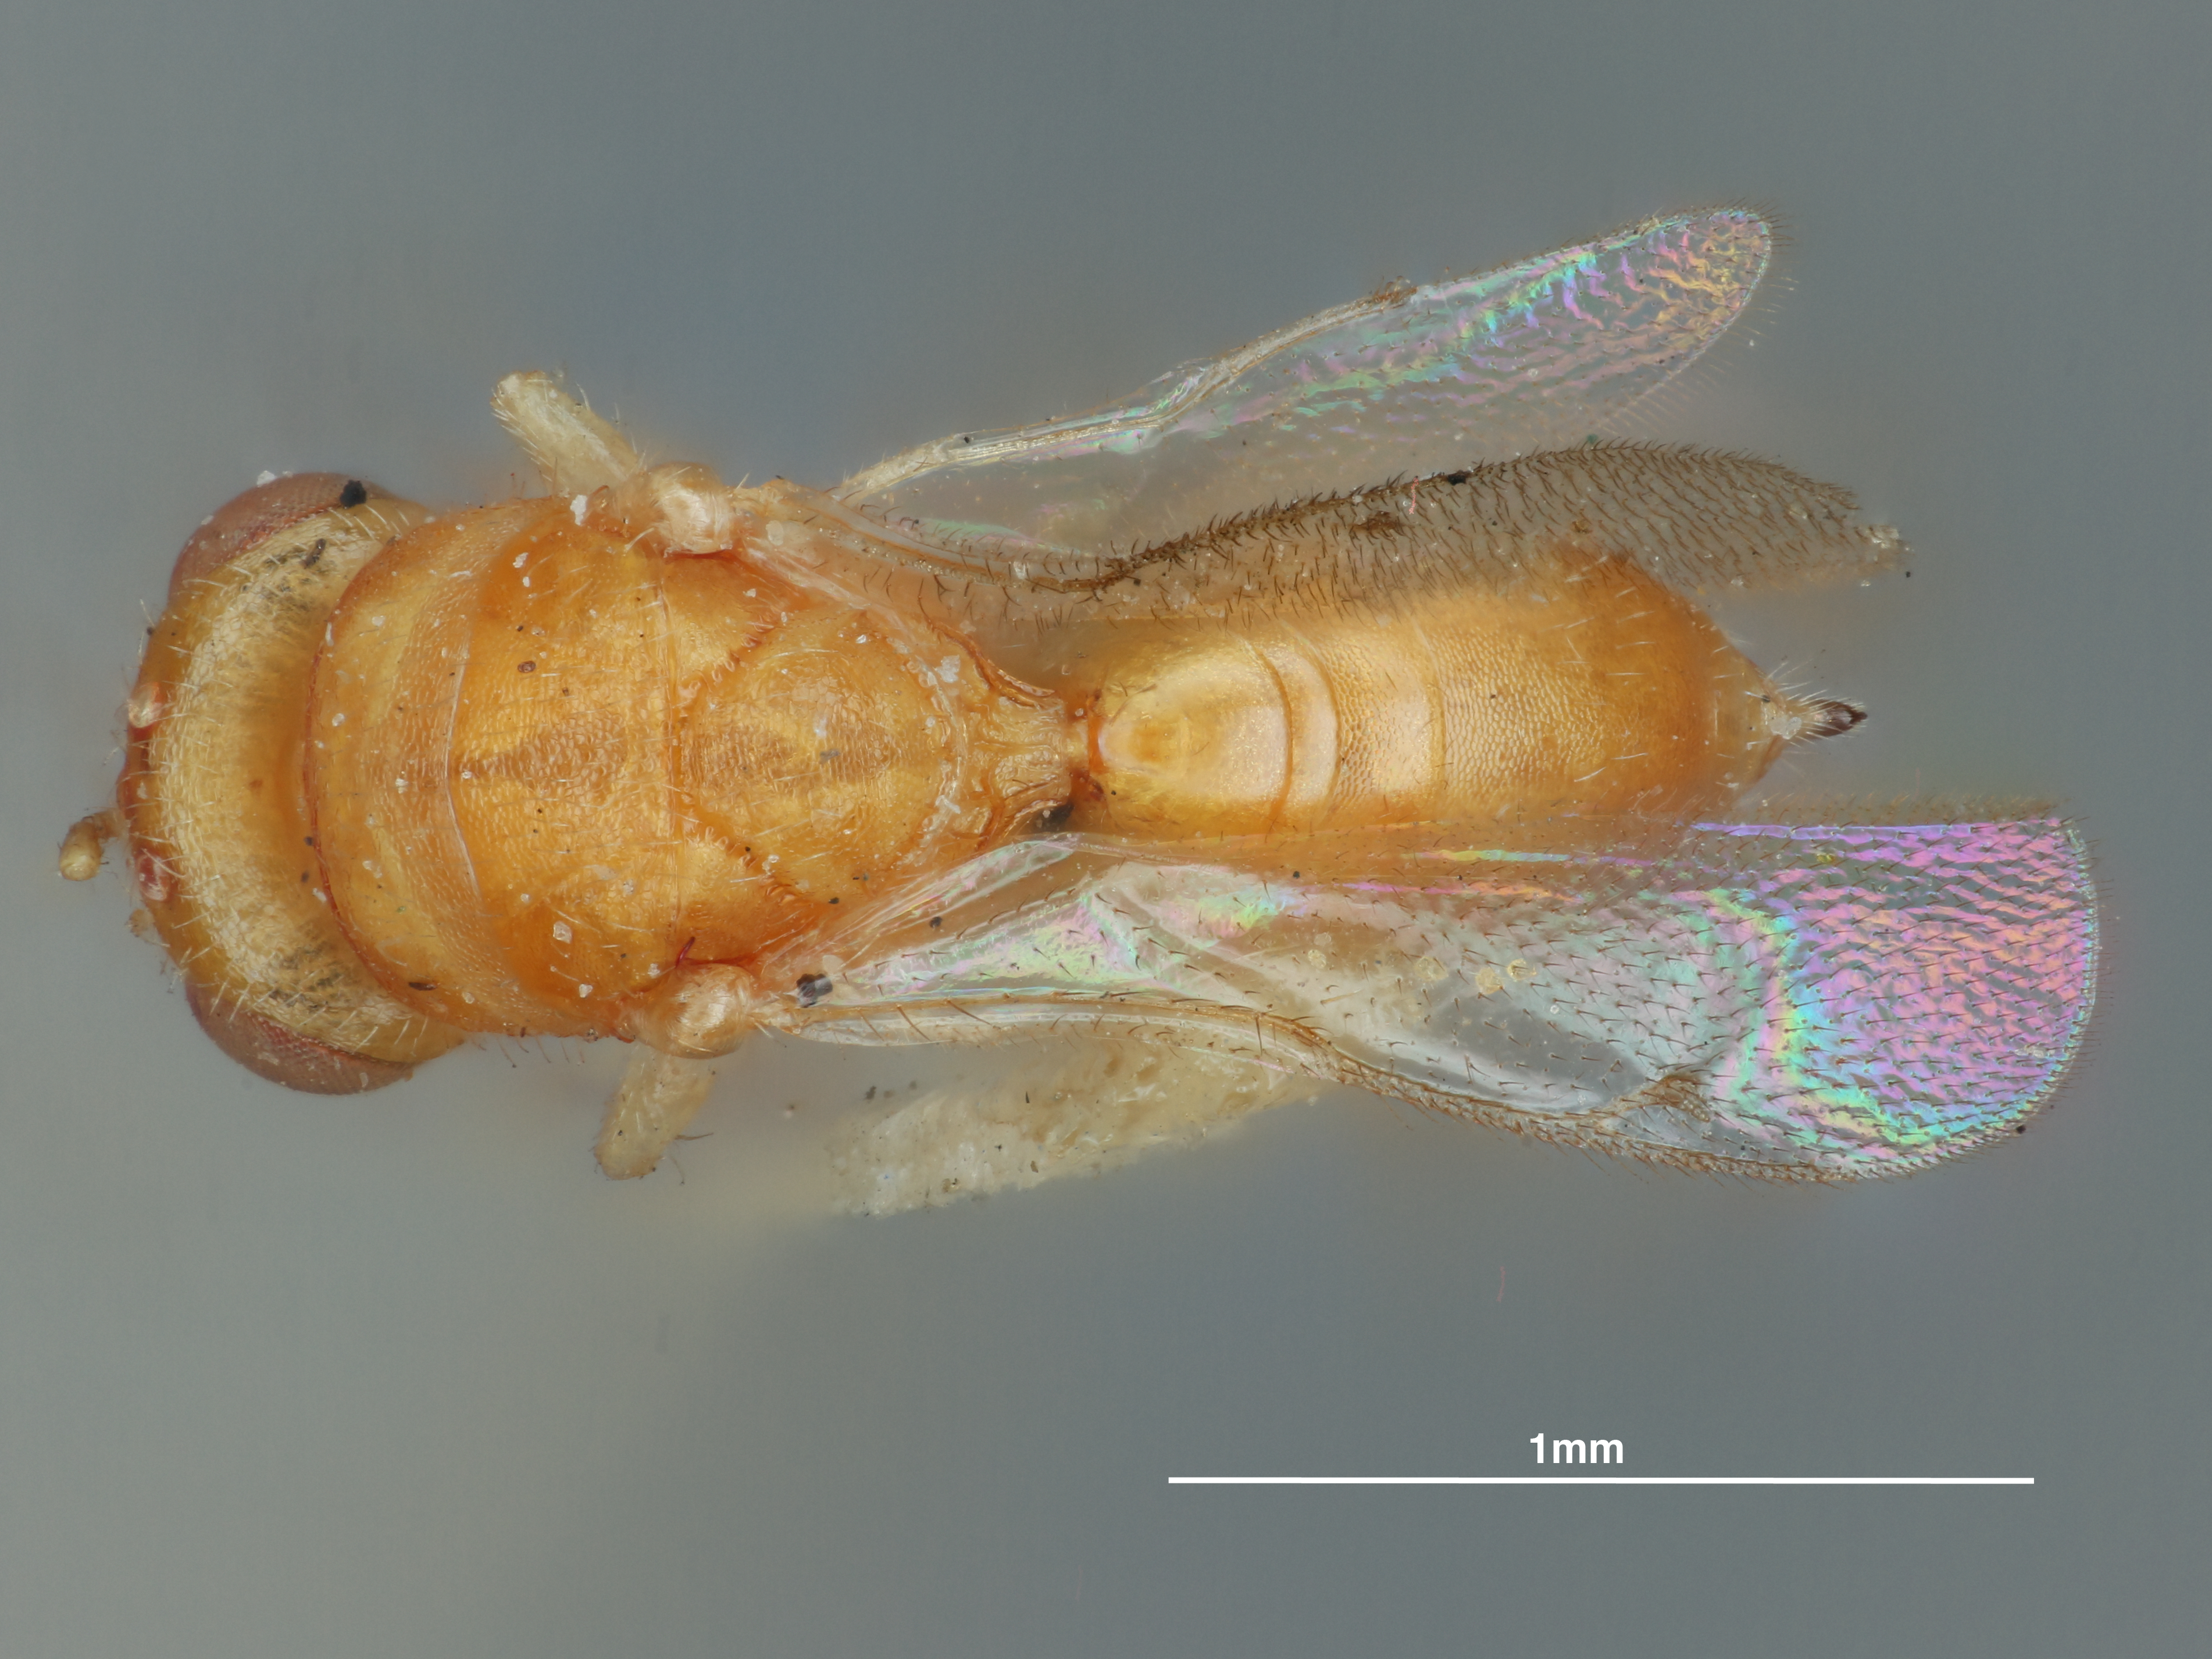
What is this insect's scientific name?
Rileya mellea
